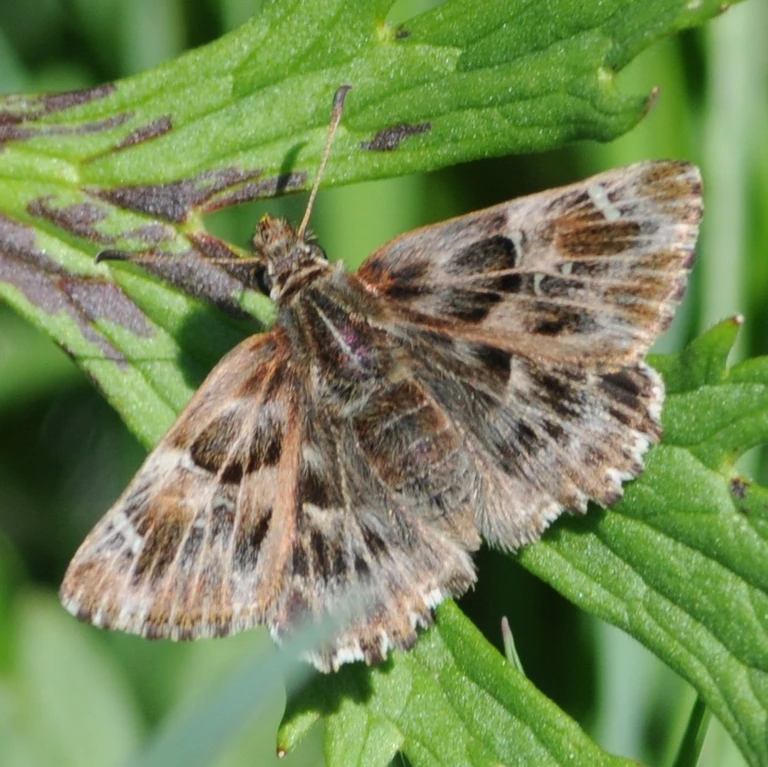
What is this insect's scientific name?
Carcharodus alceae
